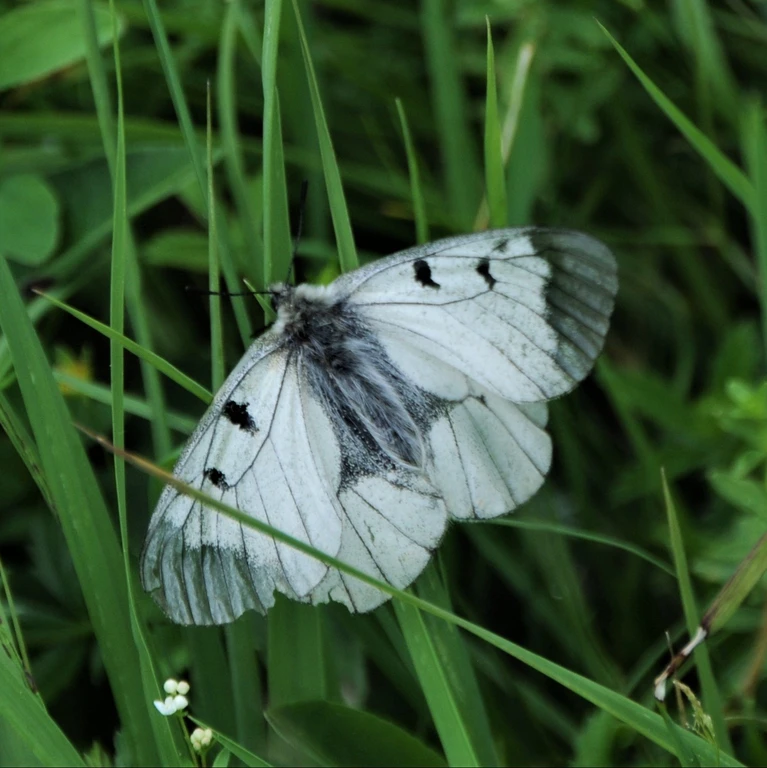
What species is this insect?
Parnassius mnemosyne
